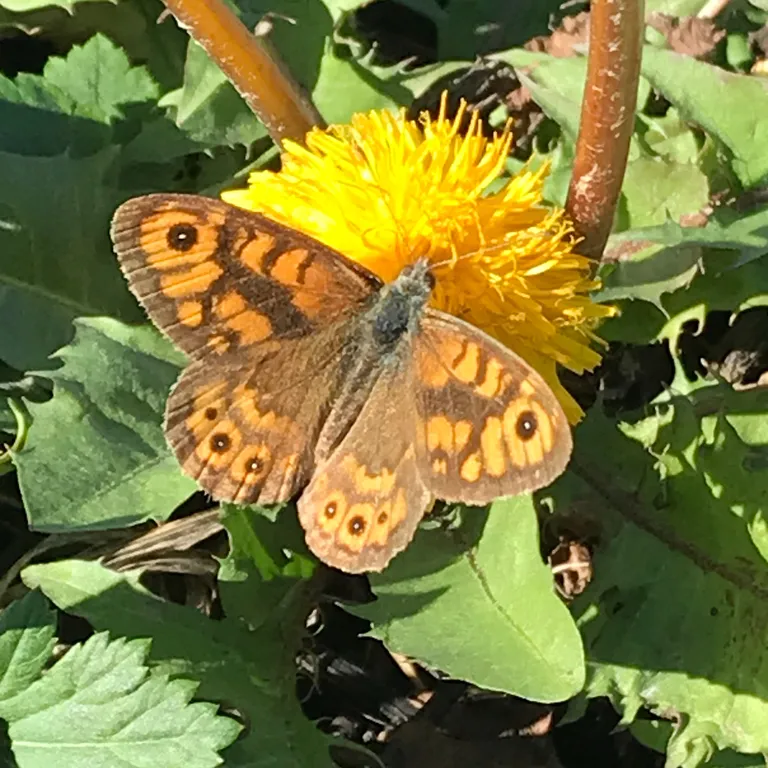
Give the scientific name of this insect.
Lasiommata megera (also Pararge megera)
